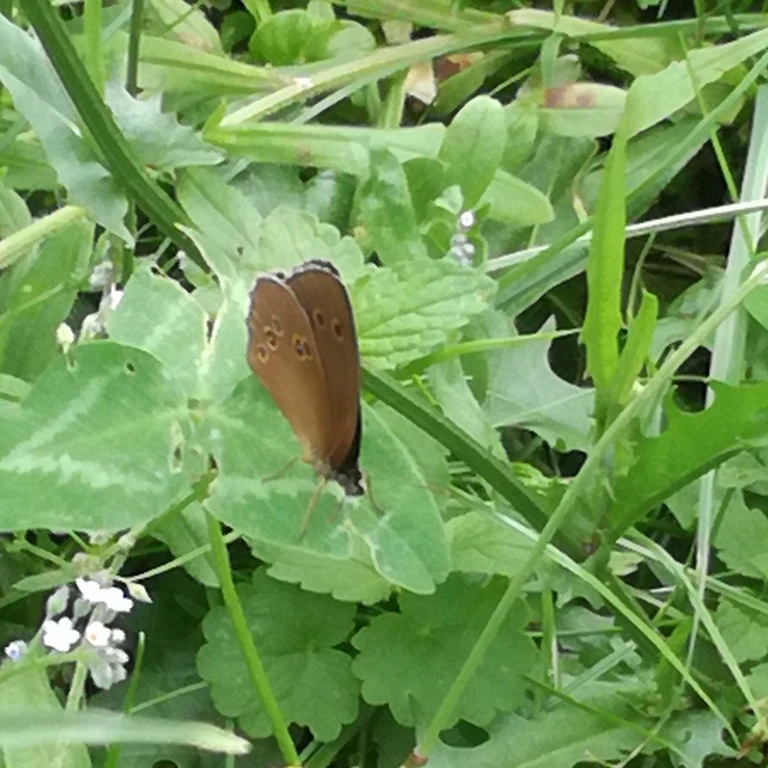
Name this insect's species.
Aphantopus hyperantus
